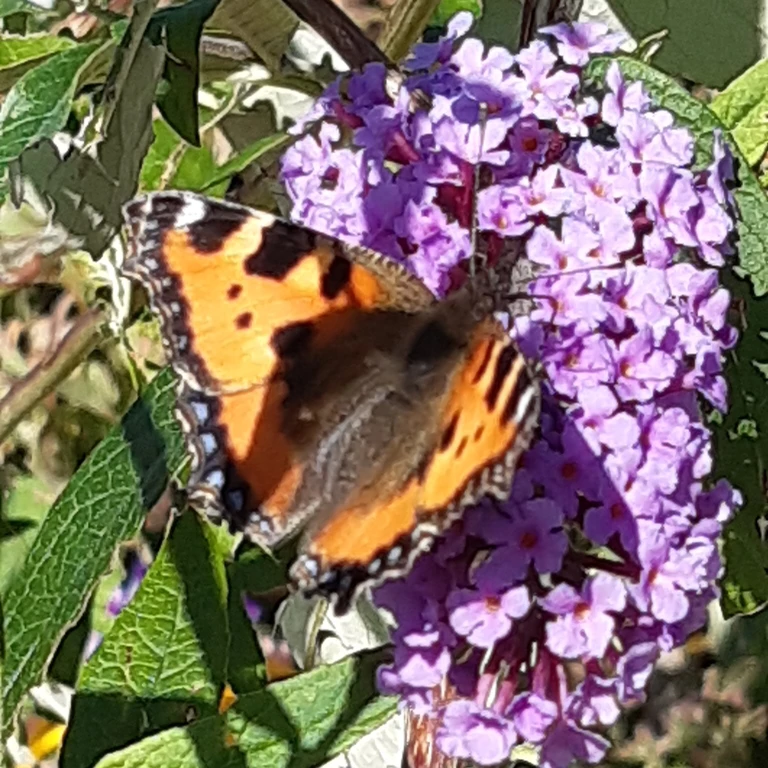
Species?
Aglais urticae
